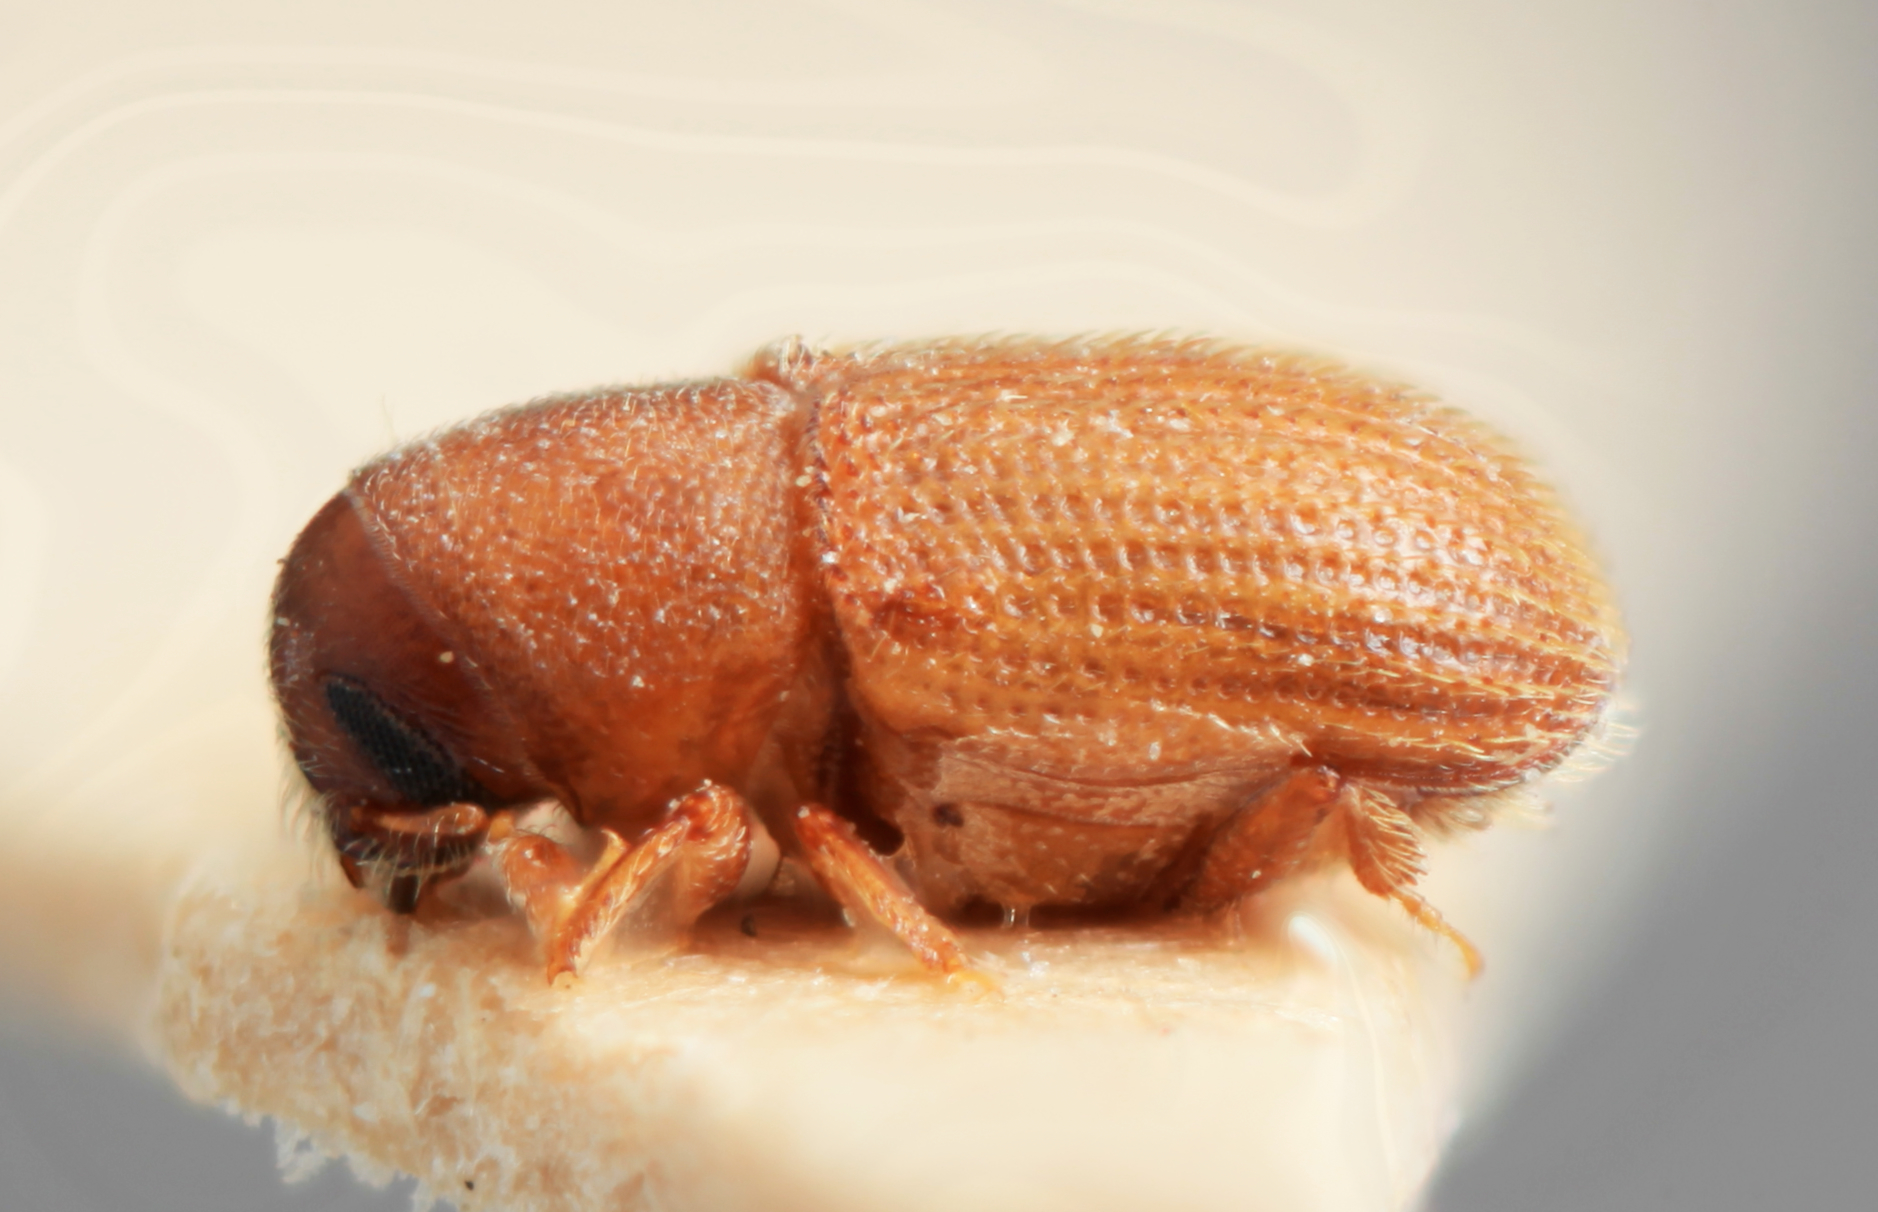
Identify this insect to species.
Xylechinus ougeniae
